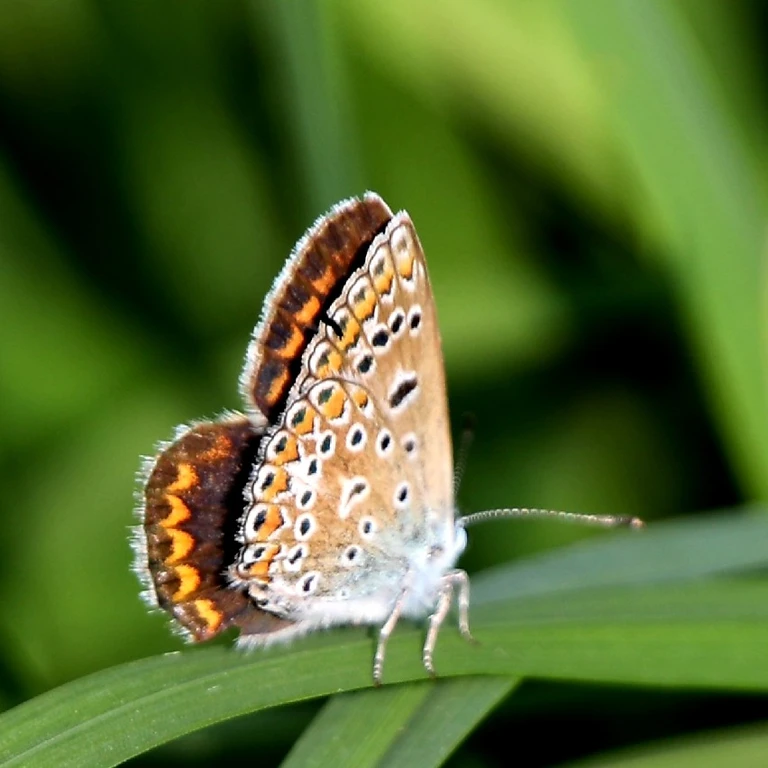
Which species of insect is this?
Polyommatus icarus
